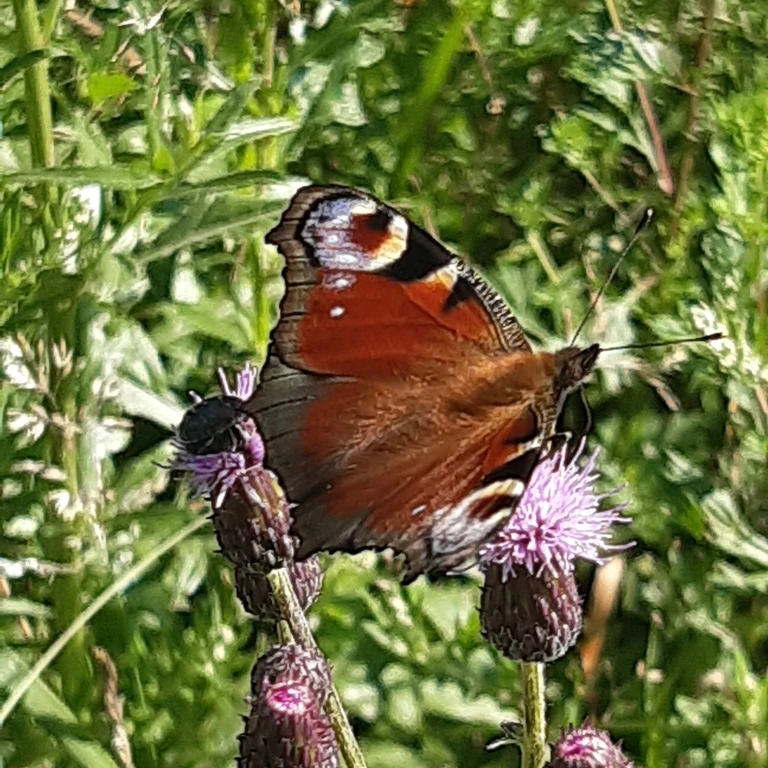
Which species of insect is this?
Aglais io
